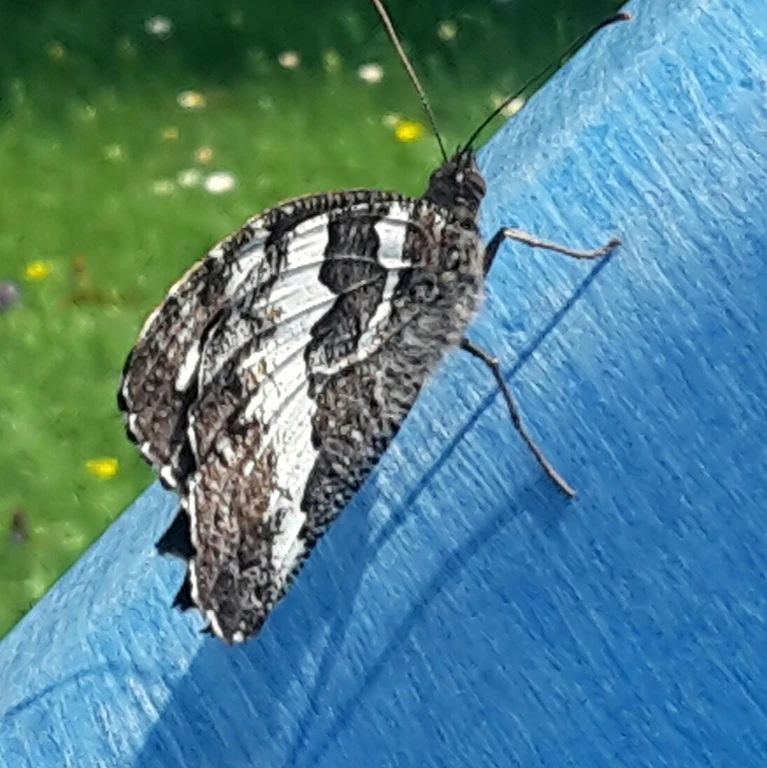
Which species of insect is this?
Brintesia circe
